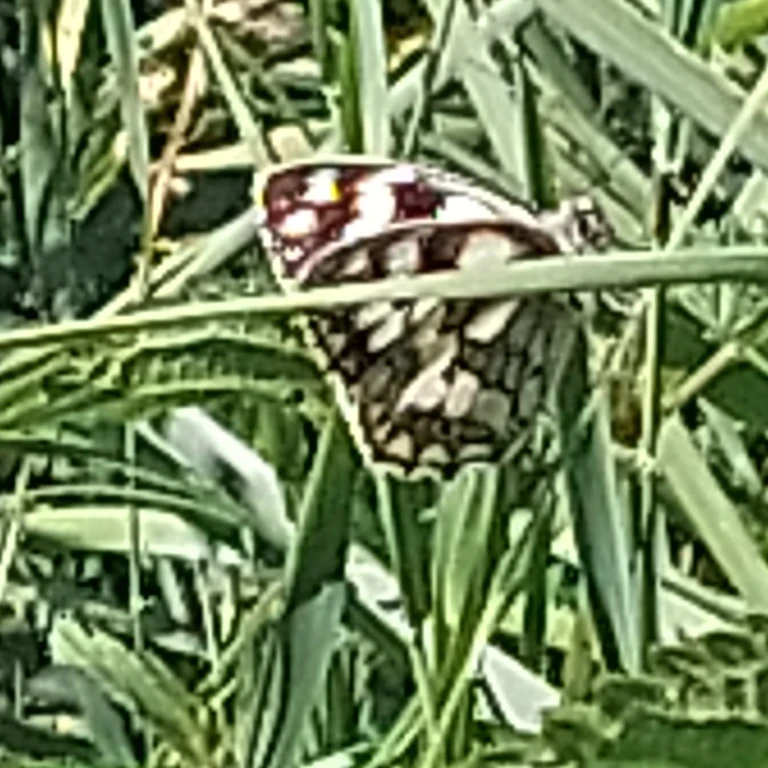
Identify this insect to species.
Melanargia galathea
